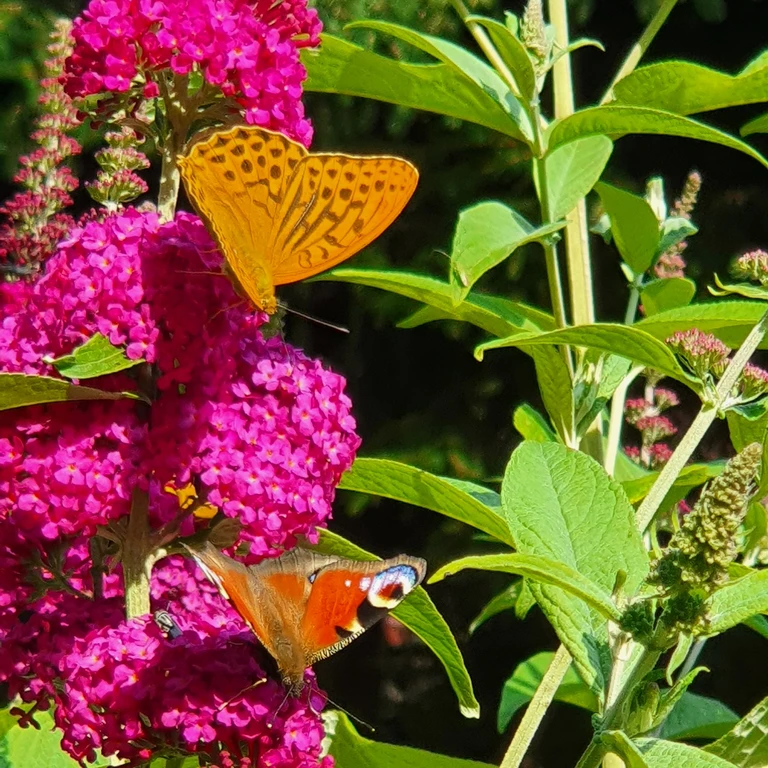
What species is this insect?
Argynnis paphia
